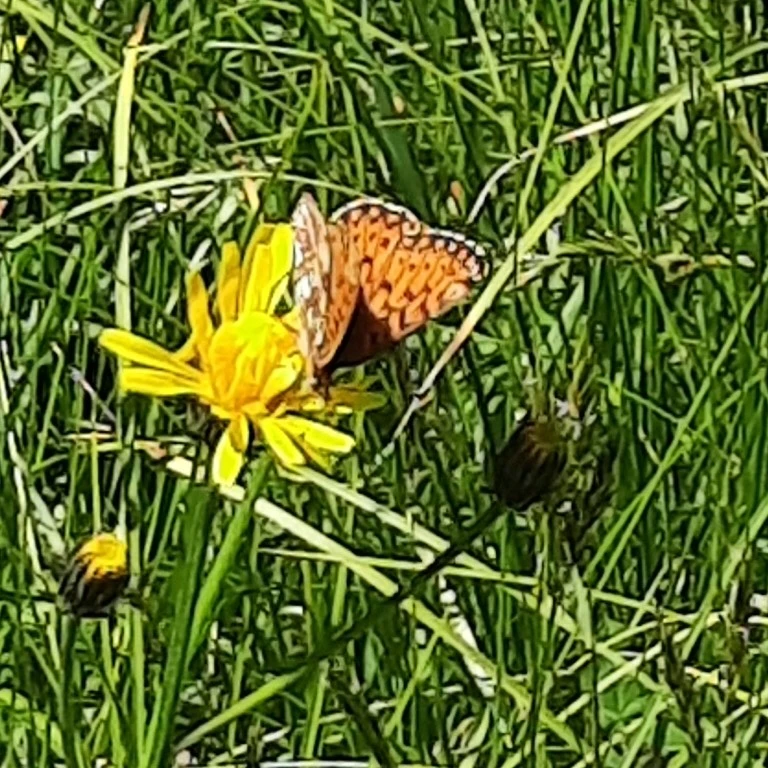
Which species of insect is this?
Boloria selene
